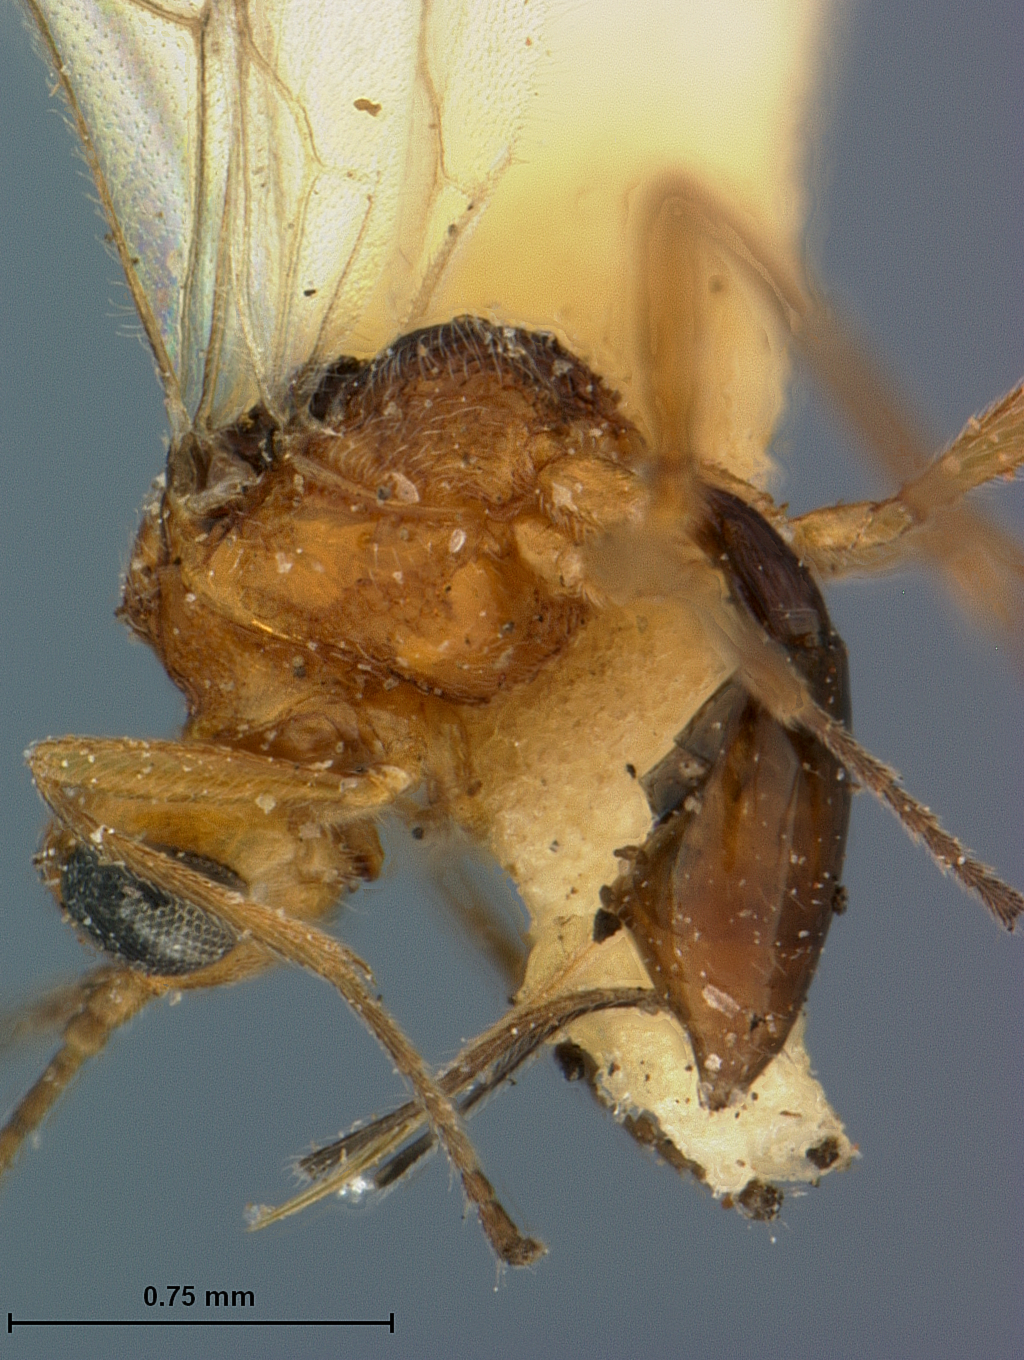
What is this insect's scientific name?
Microctonus hyperodae
